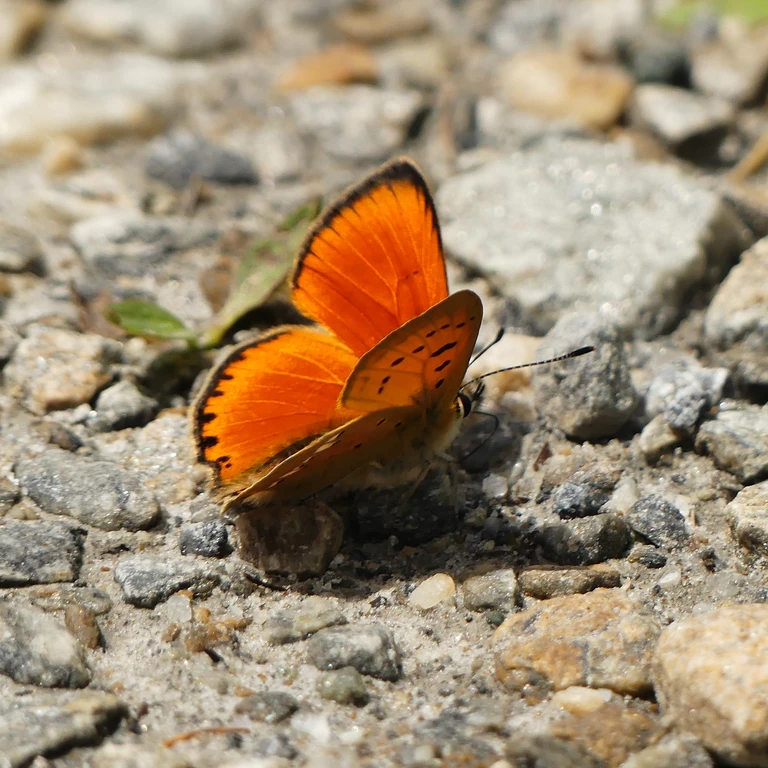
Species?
Lycaena virgaureae
